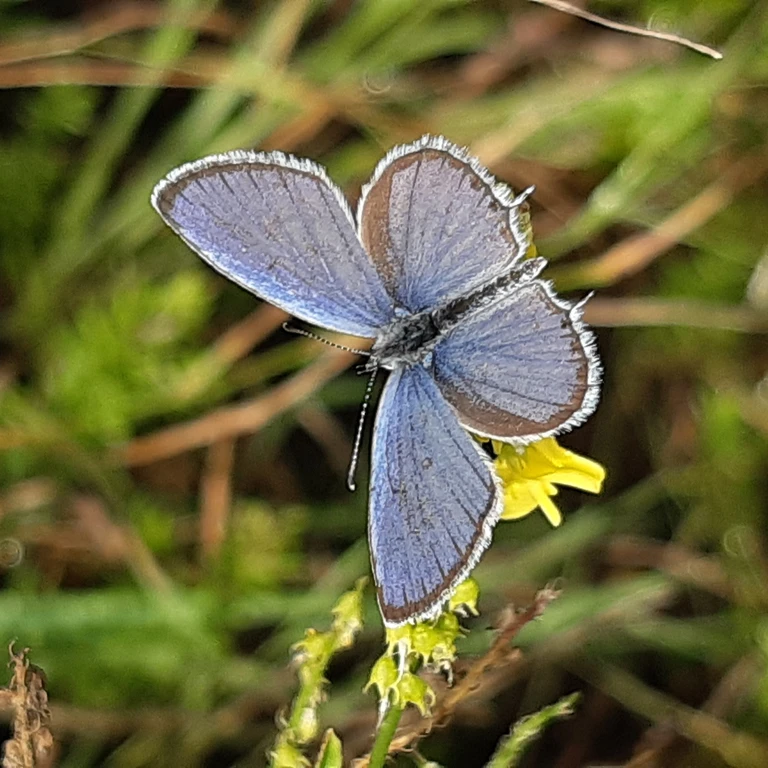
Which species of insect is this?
Cupido argiades (also Elkalyce argiades)
